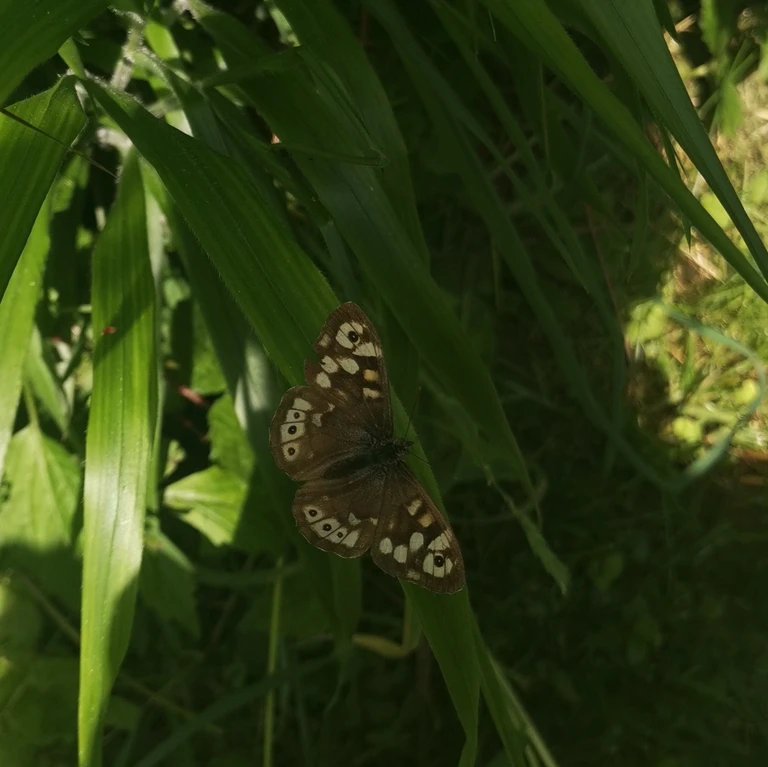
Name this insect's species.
Pararge aegeria
